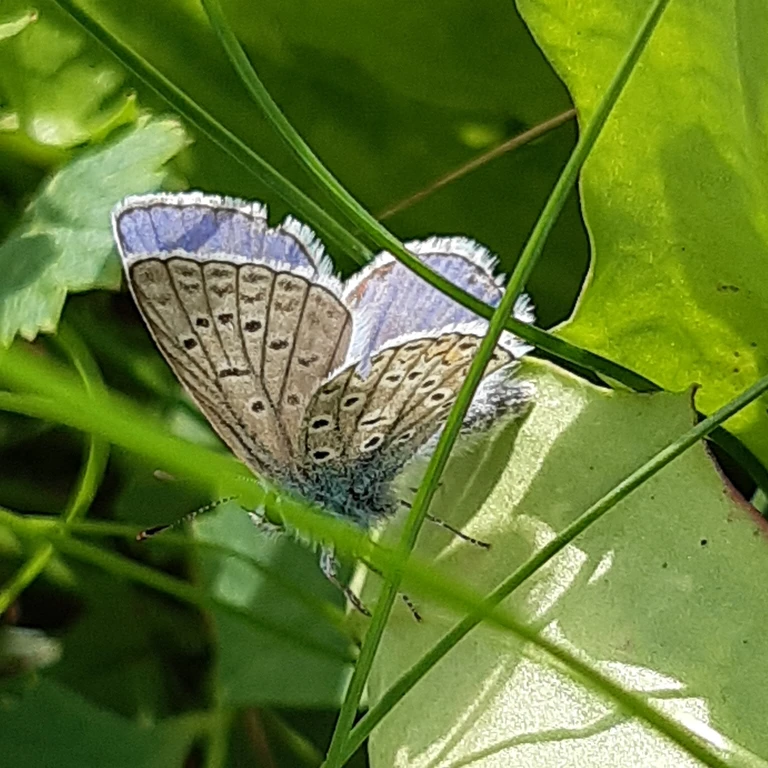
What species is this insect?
Polyommatus icarus
